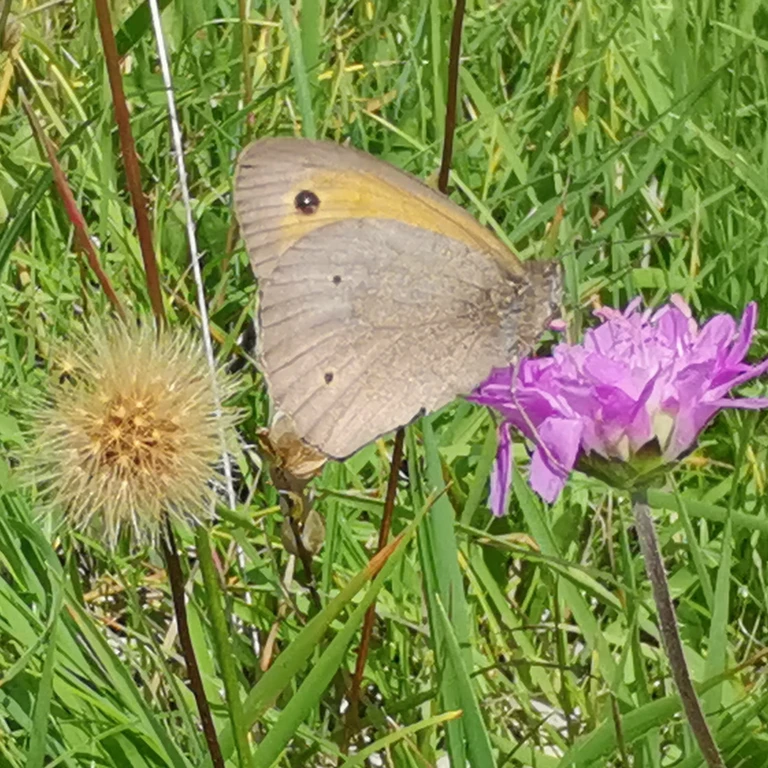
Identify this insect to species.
Maniola jurtina
